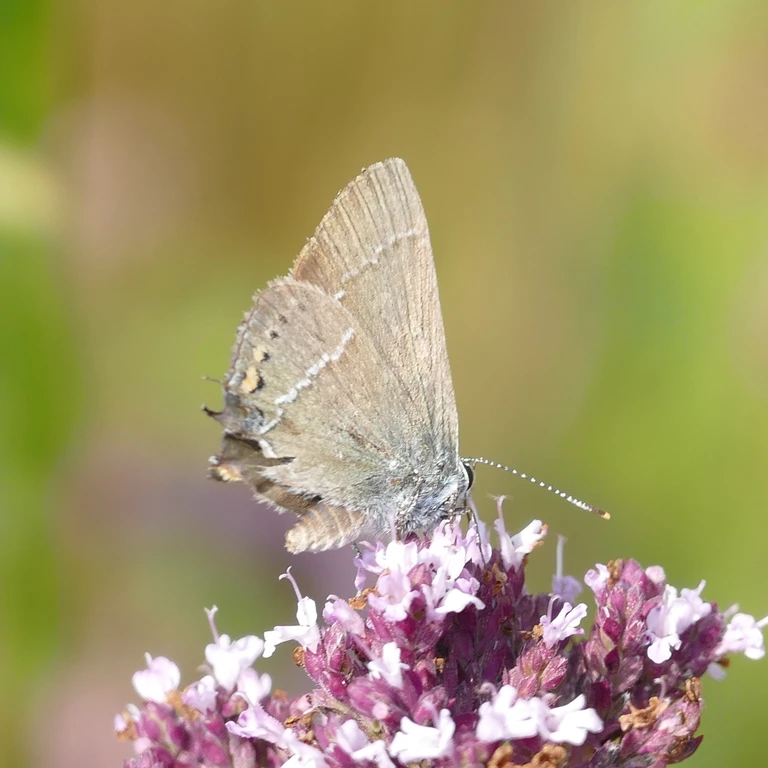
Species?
Satyrium spini (also Tuttiola spini)
